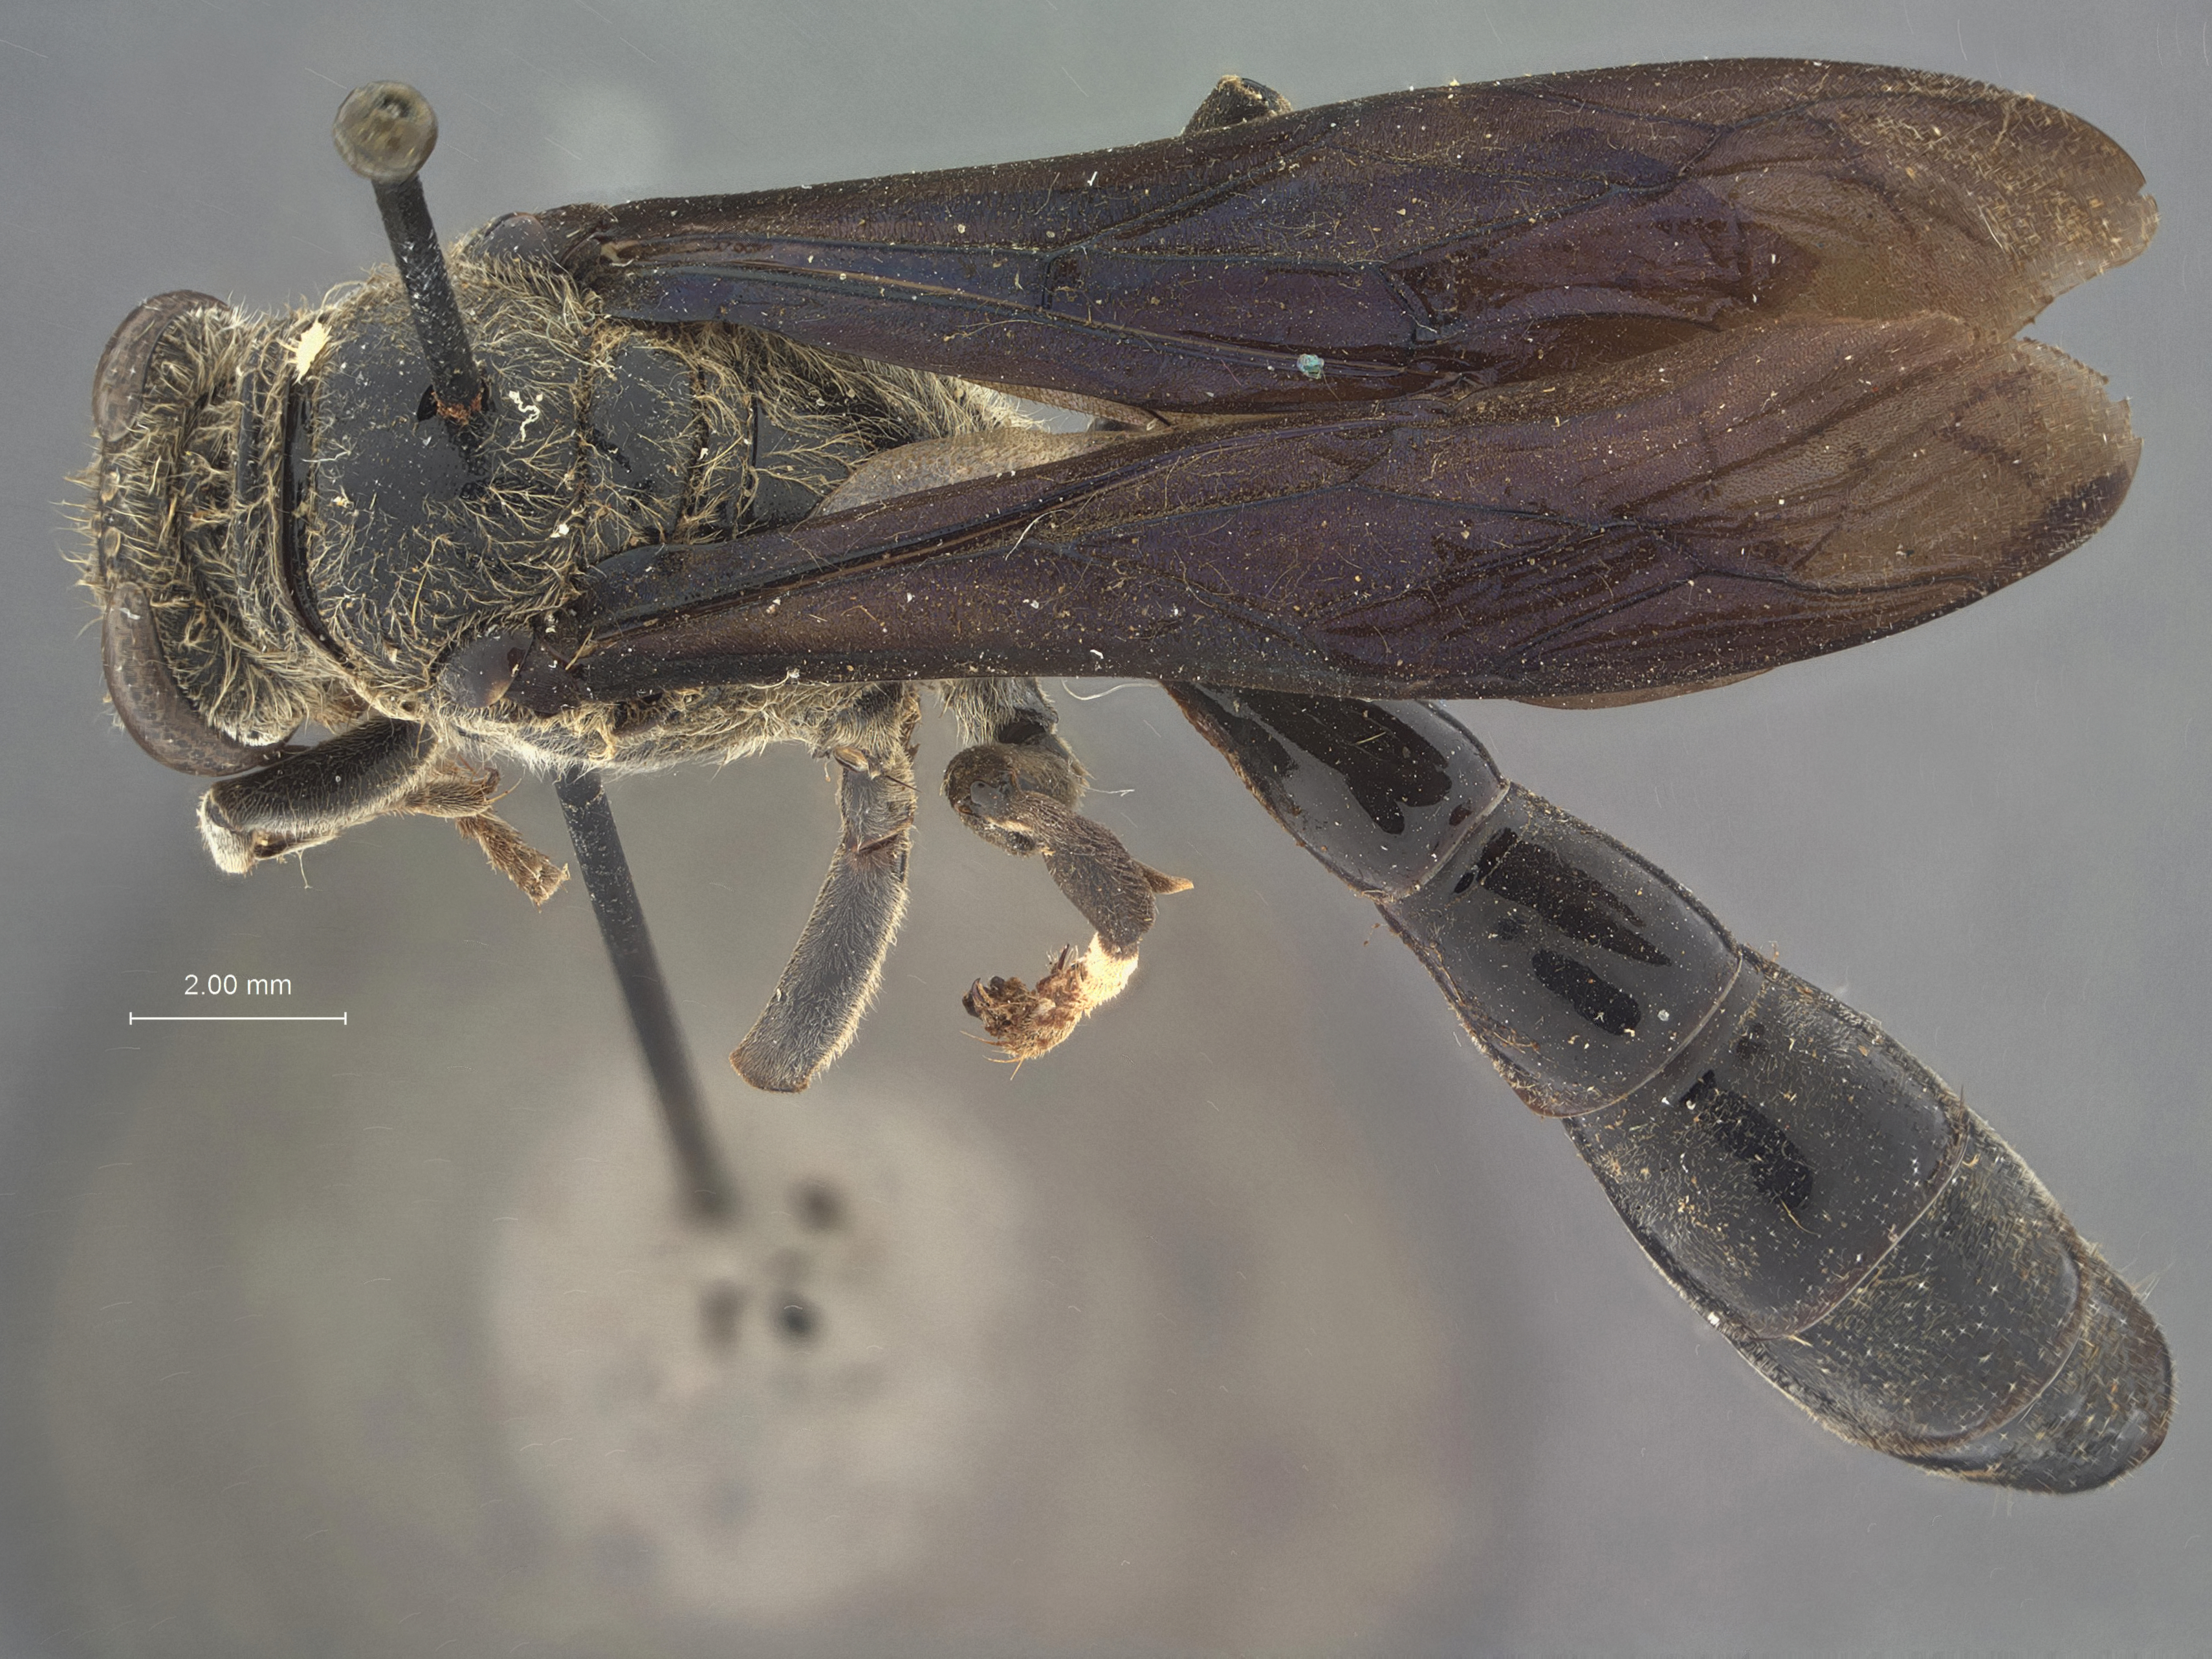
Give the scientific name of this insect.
Trypoxylon leucotrichum
